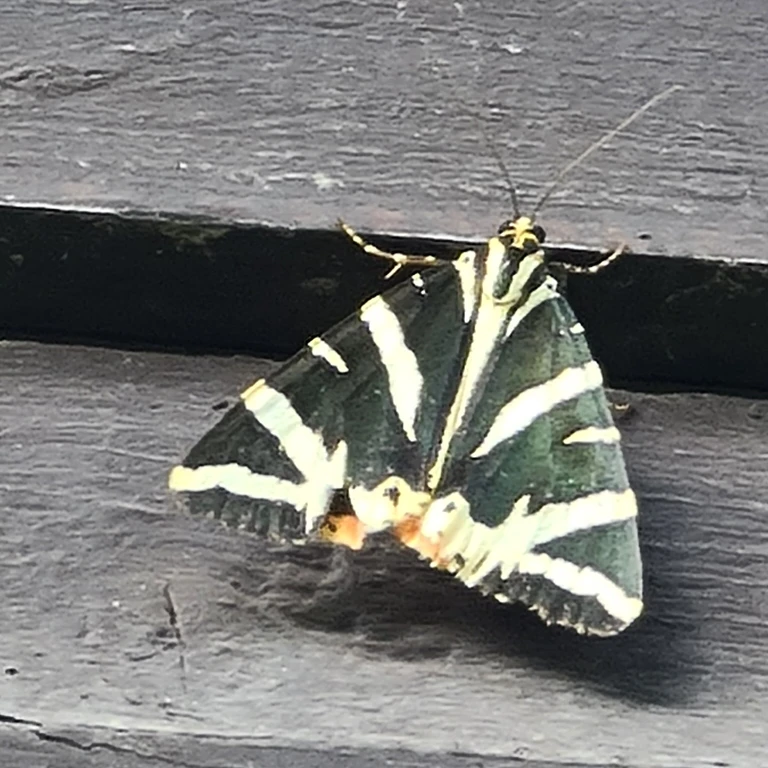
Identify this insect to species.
Euplagia quadripunctaria
